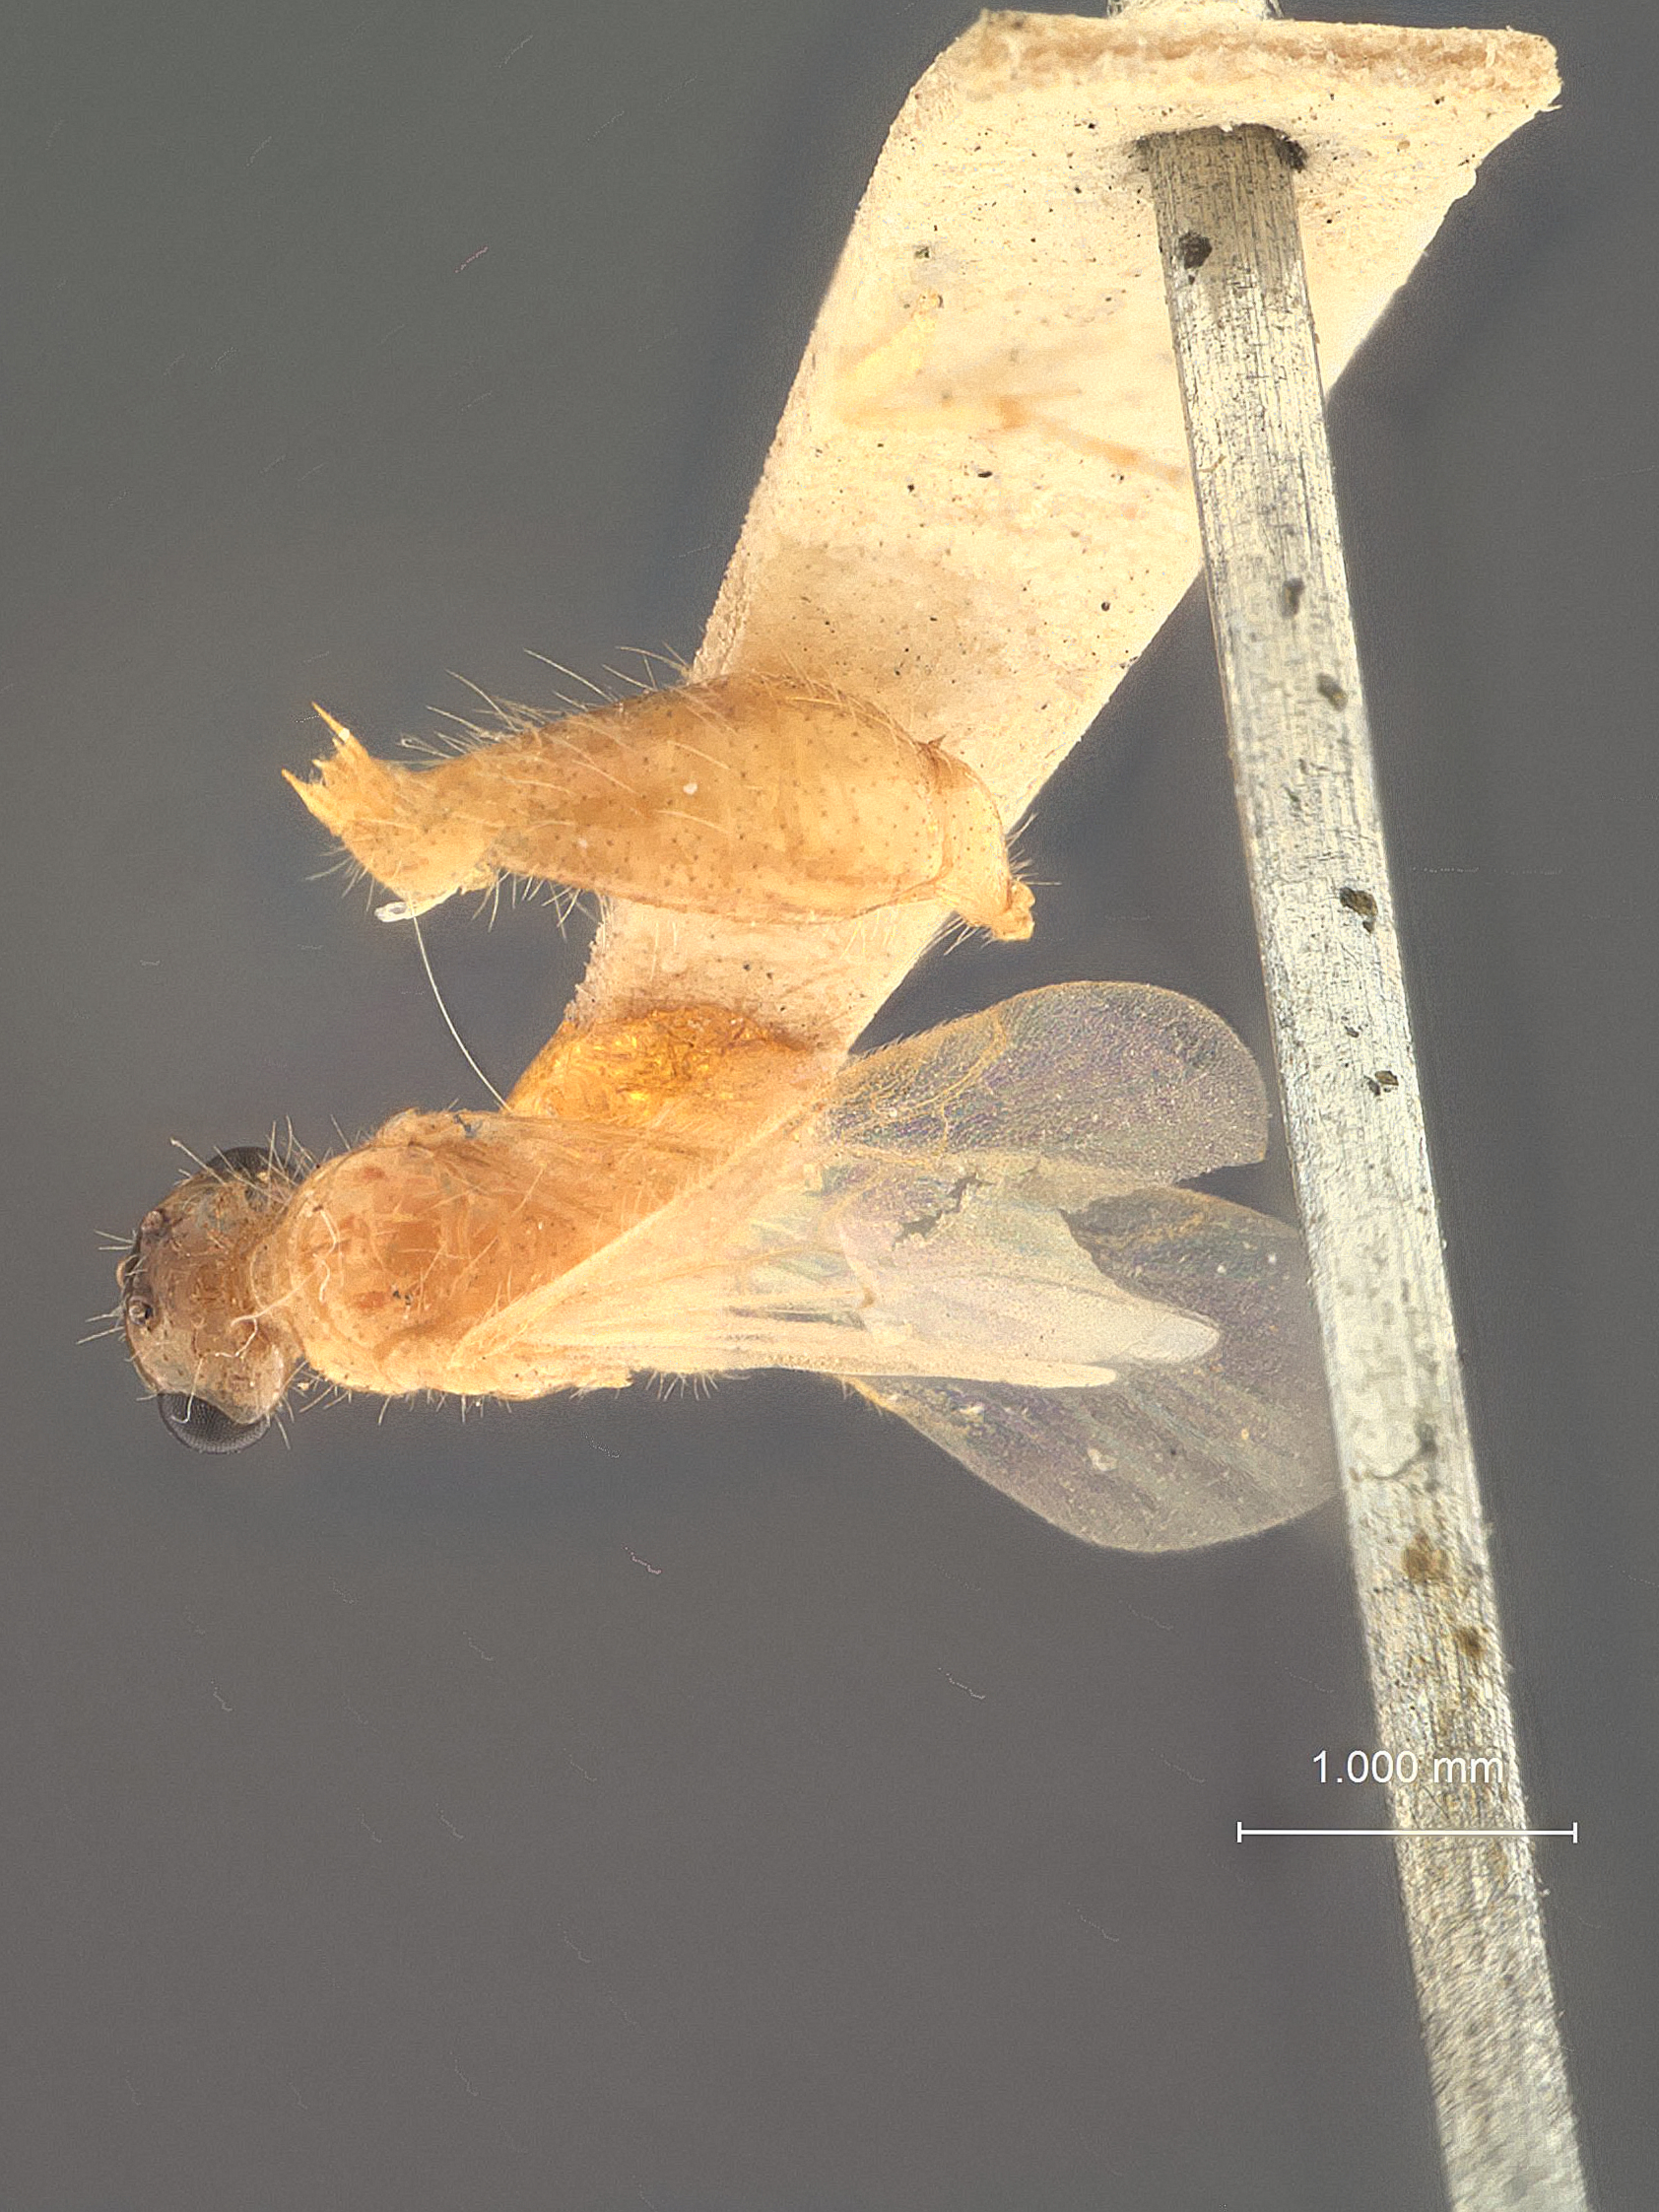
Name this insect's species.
Photopsis nanus
